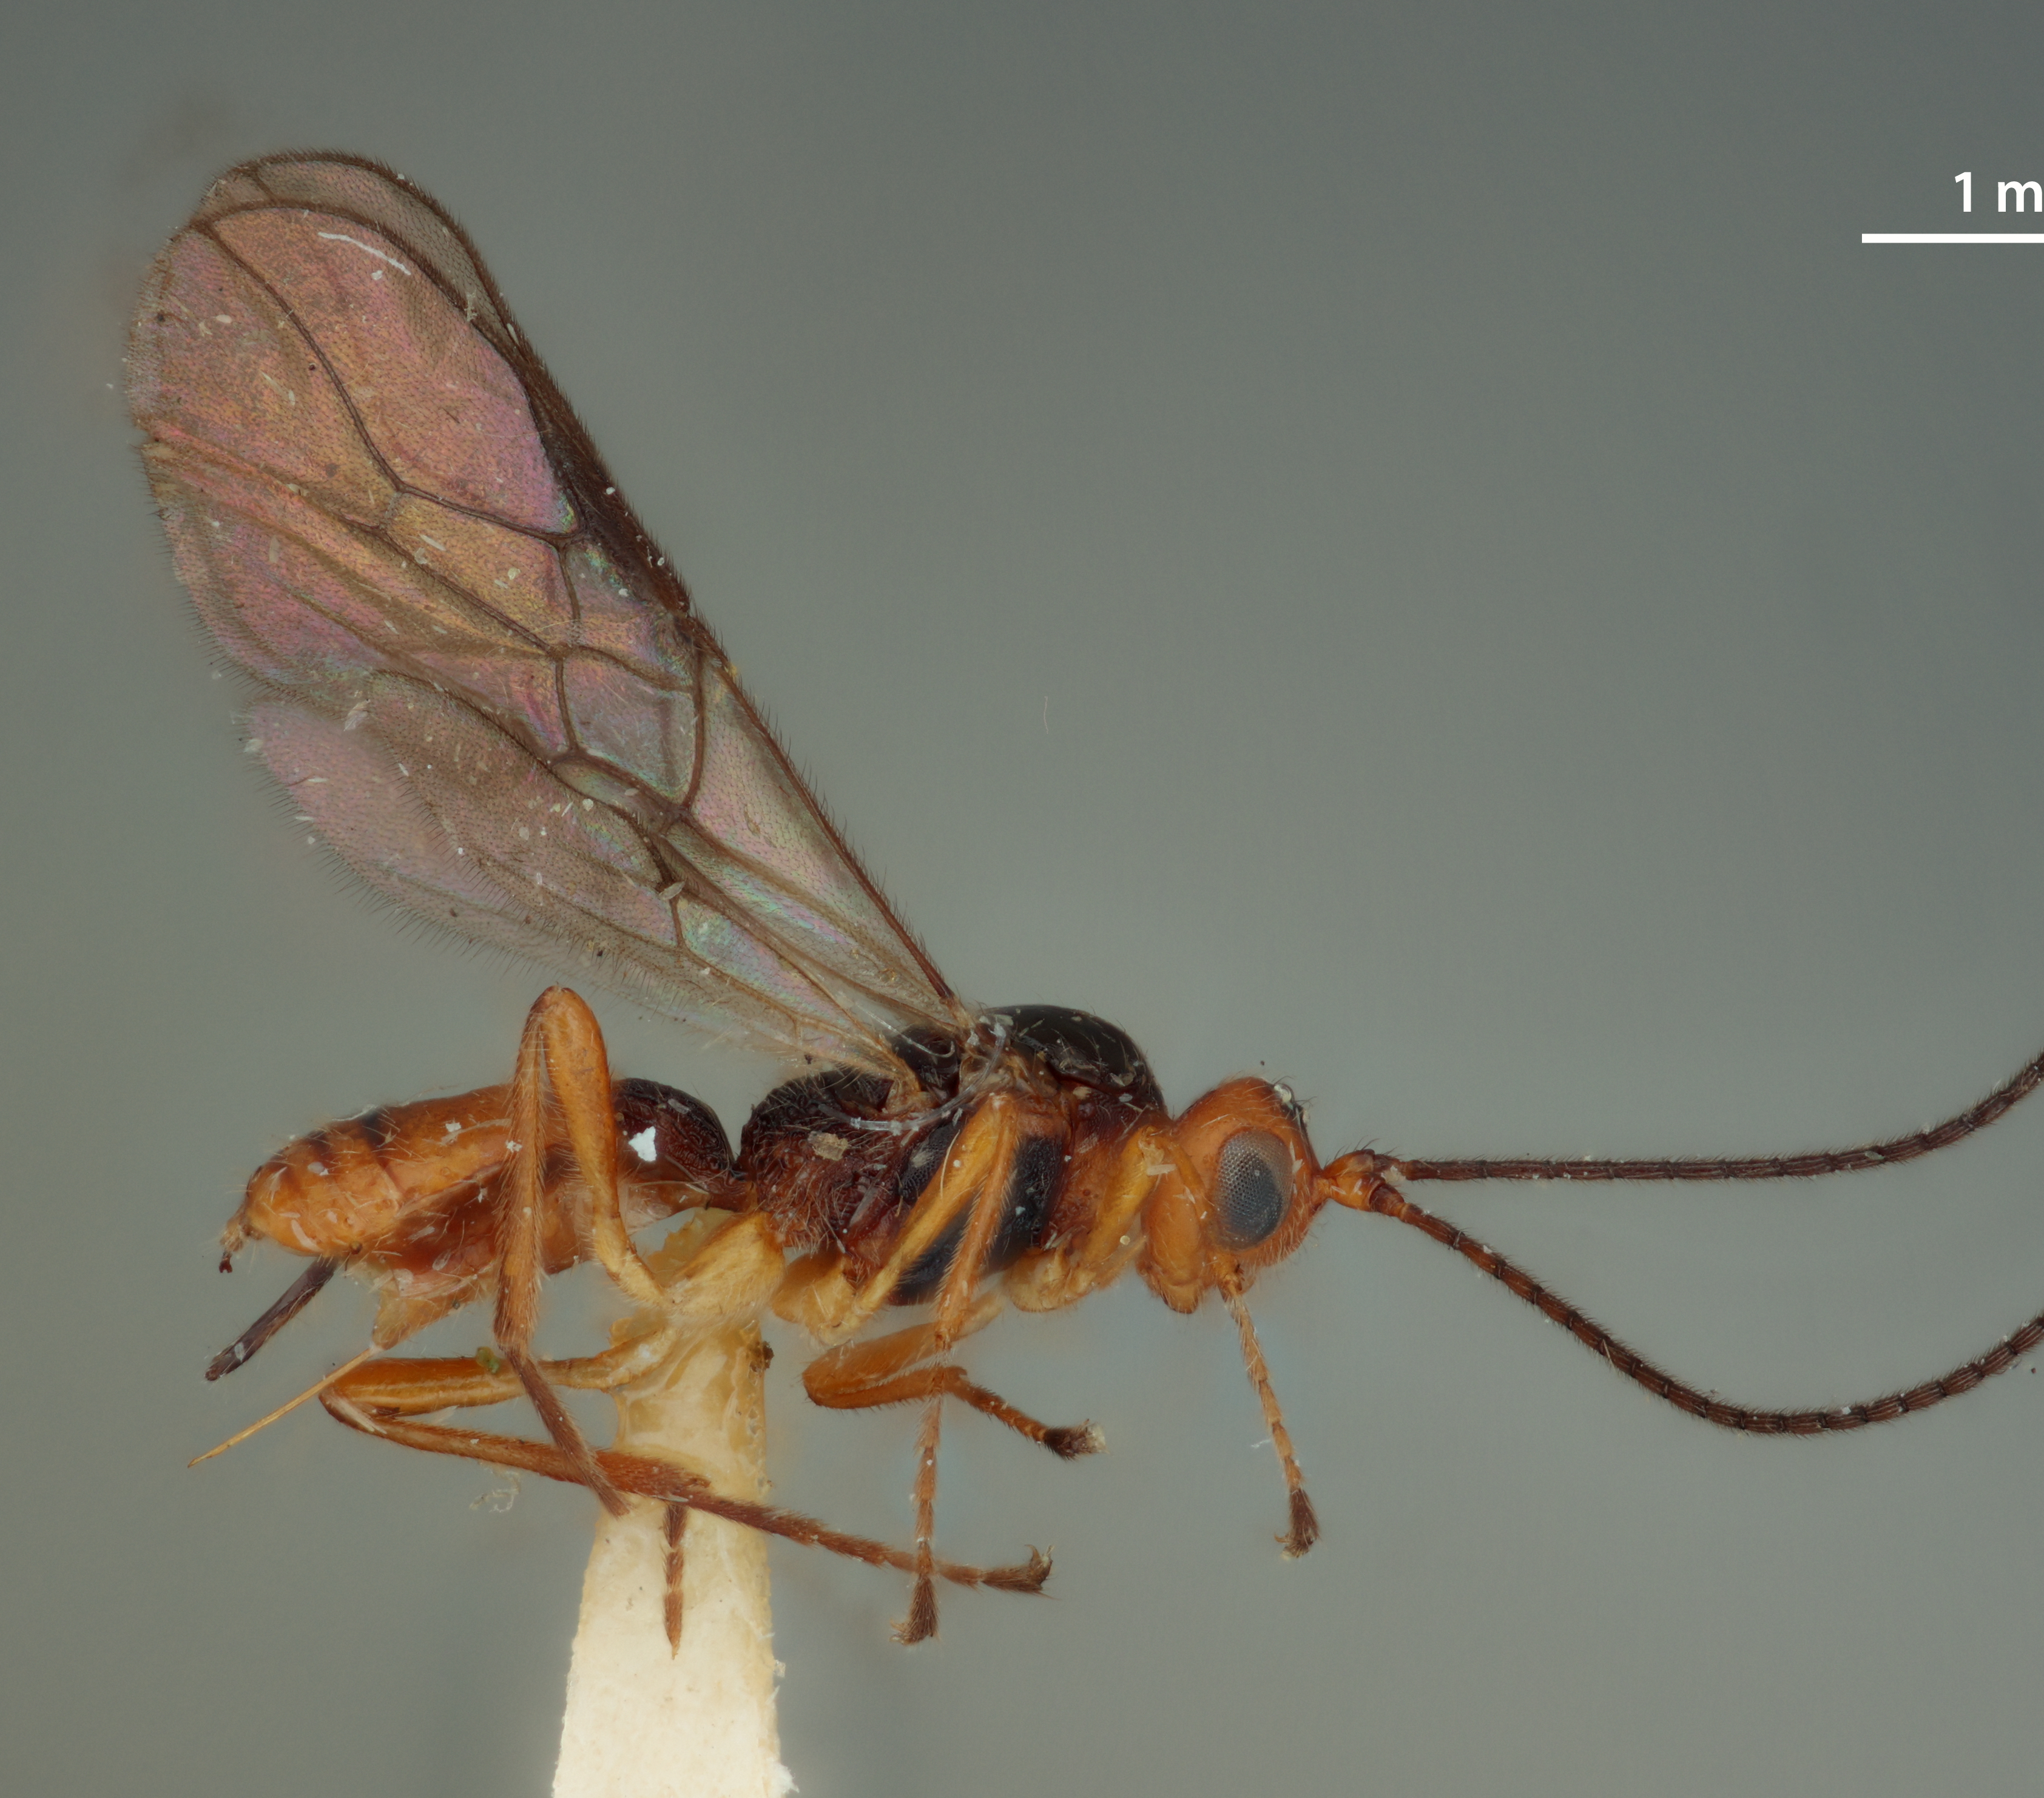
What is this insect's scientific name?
Opius sabroskyi
